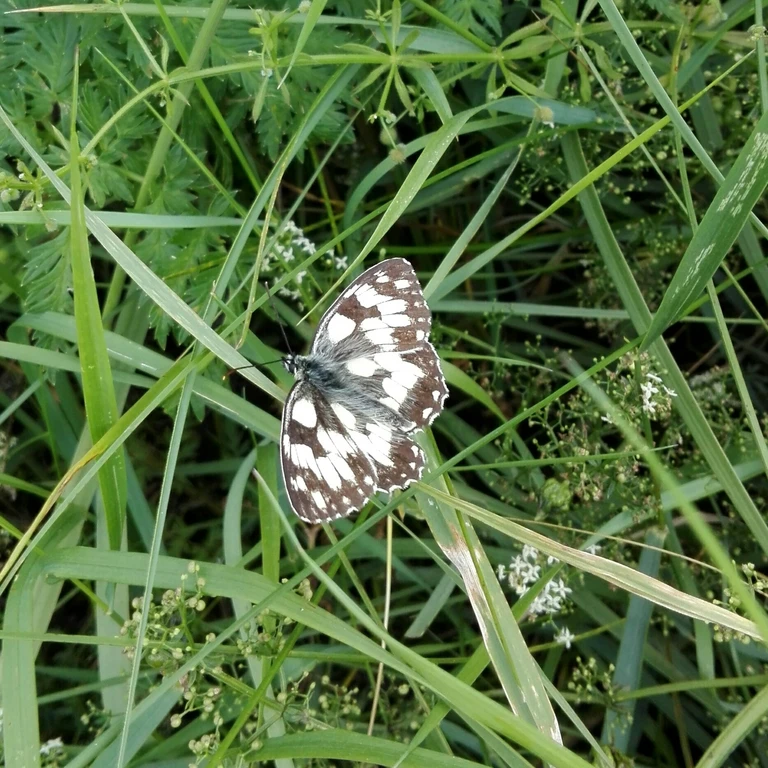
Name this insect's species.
Melanargia galathea
